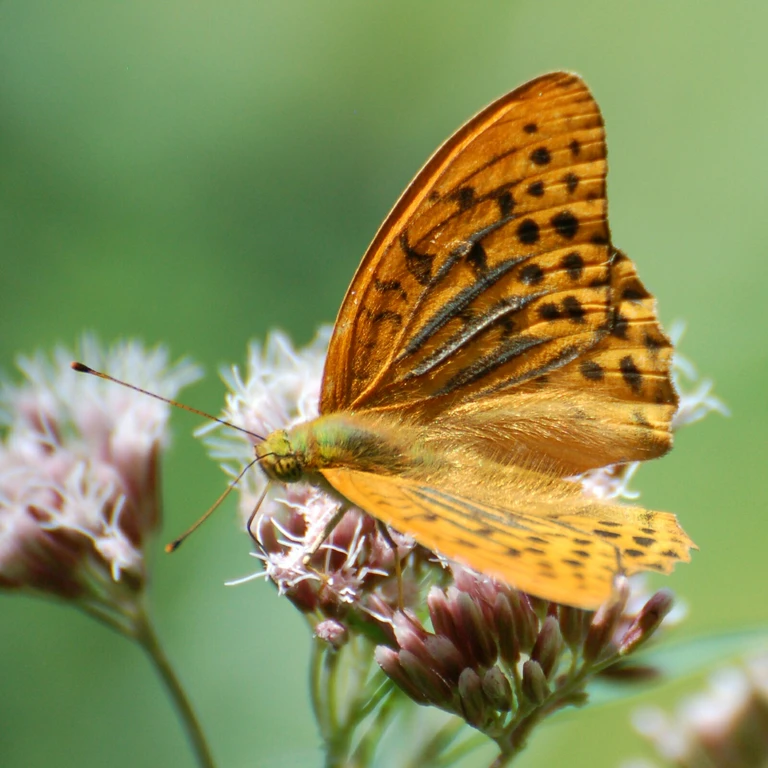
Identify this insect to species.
Argynnis paphia
